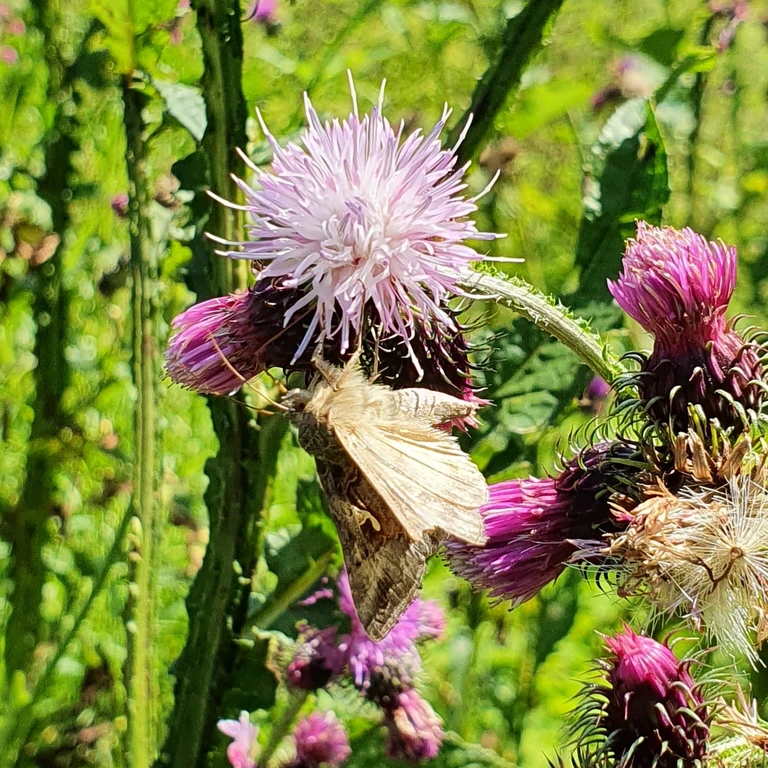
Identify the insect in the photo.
Autographa gamma
